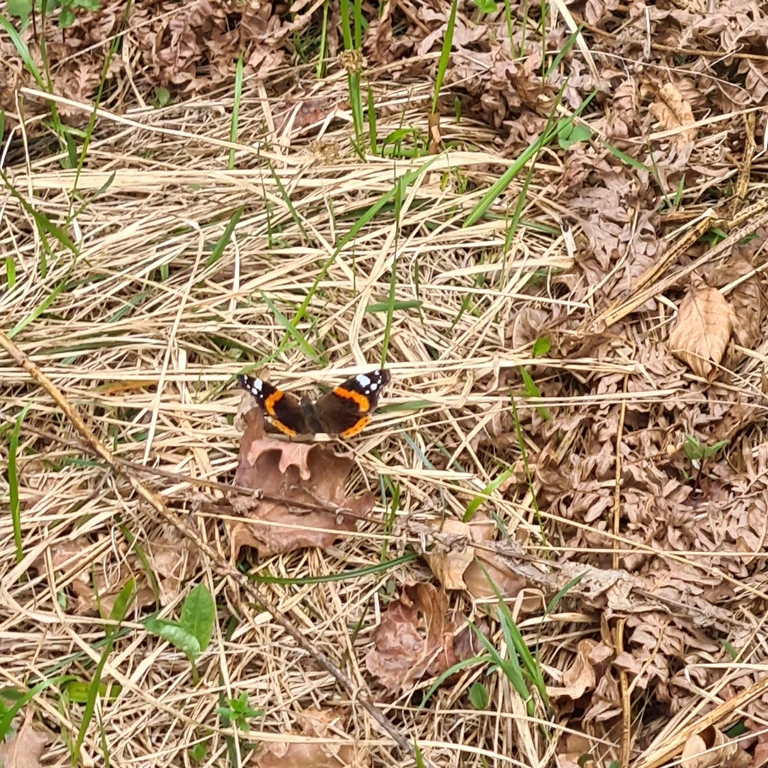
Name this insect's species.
Vanessa atalanta
